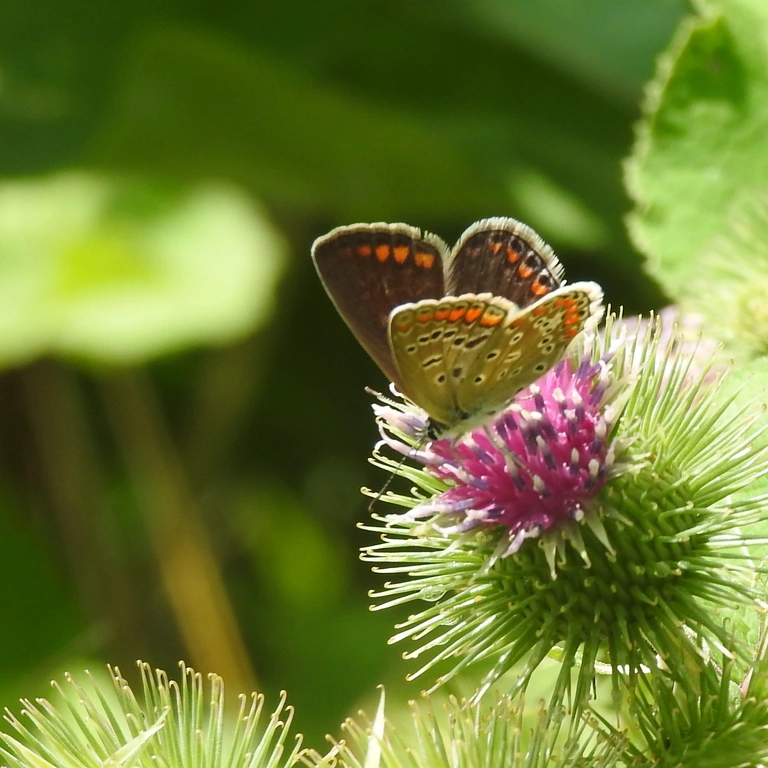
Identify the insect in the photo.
Polyommatus icarus
